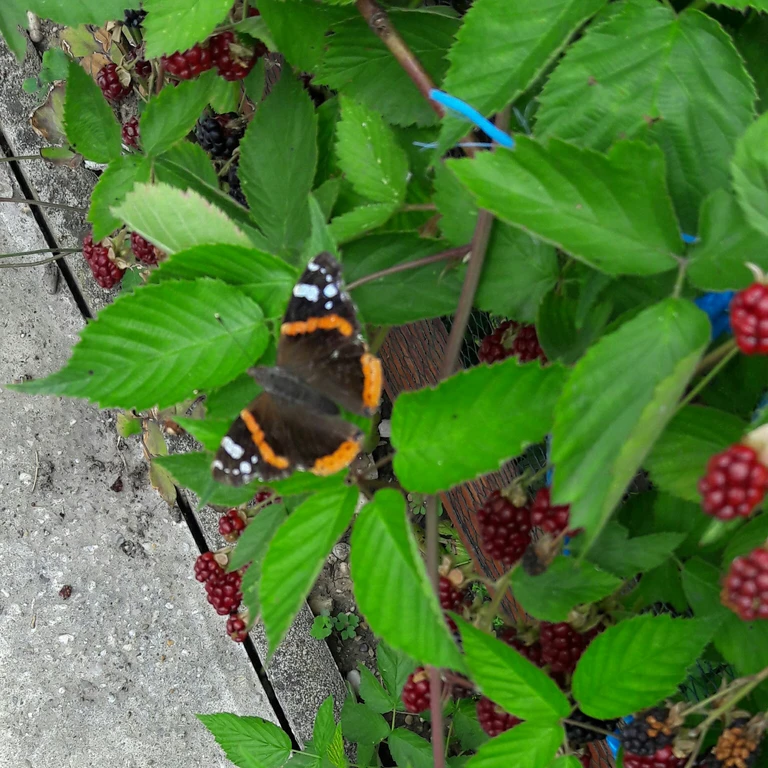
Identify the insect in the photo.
Vanessa atalanta
